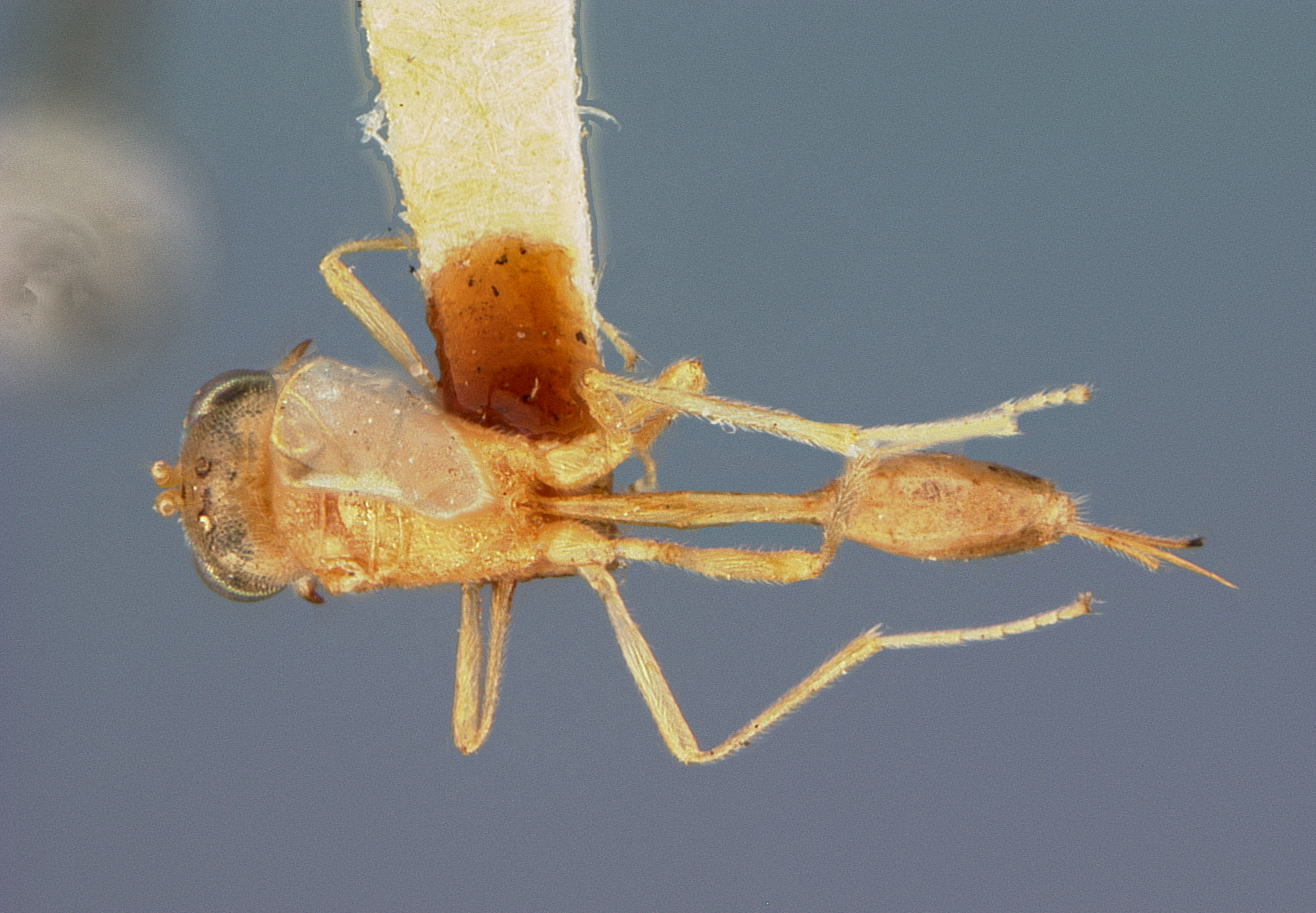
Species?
Chrysopophthorus orientalis
